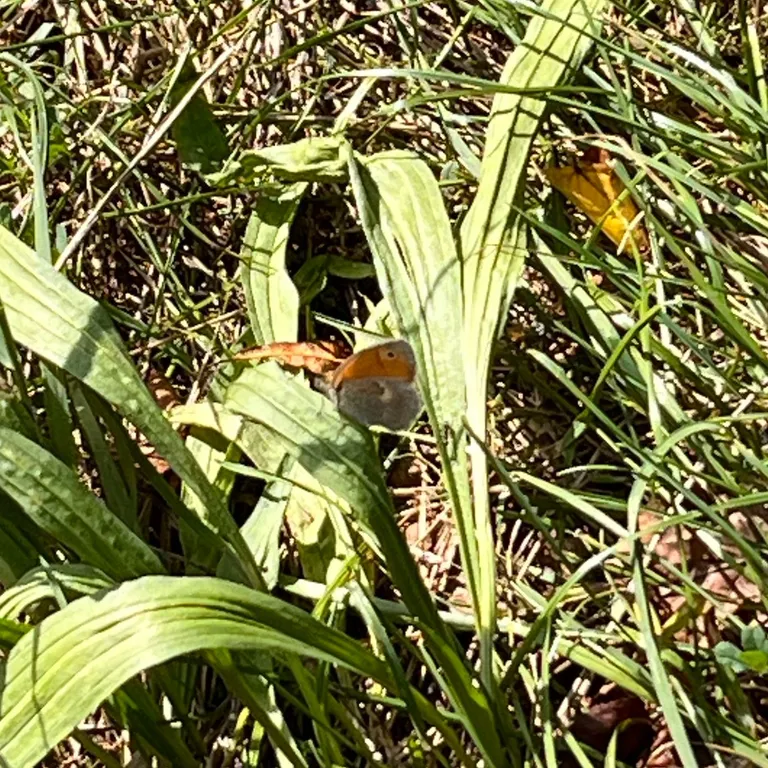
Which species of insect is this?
Coenonympha pamphilus
